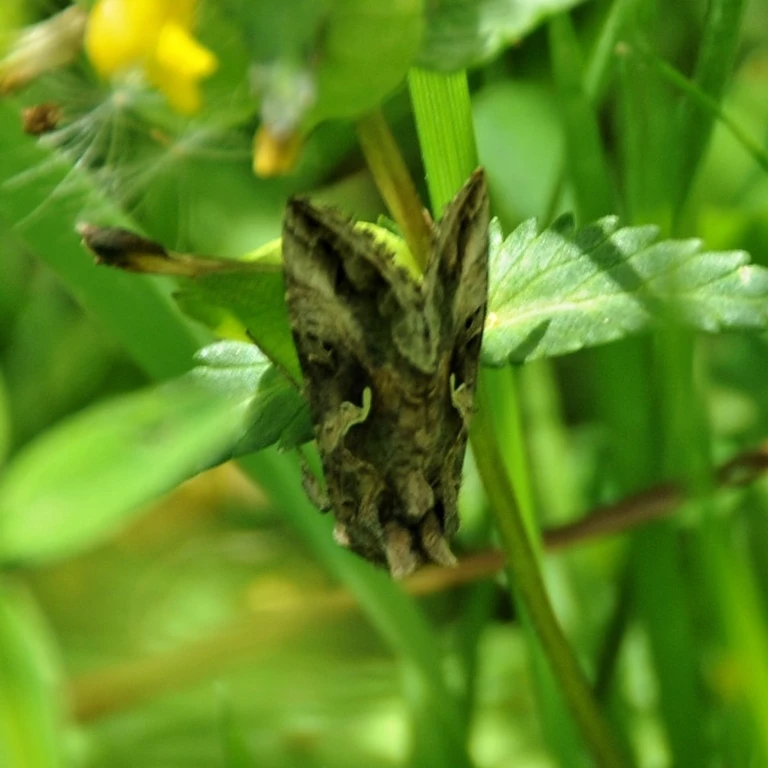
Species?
Autographa gamma
